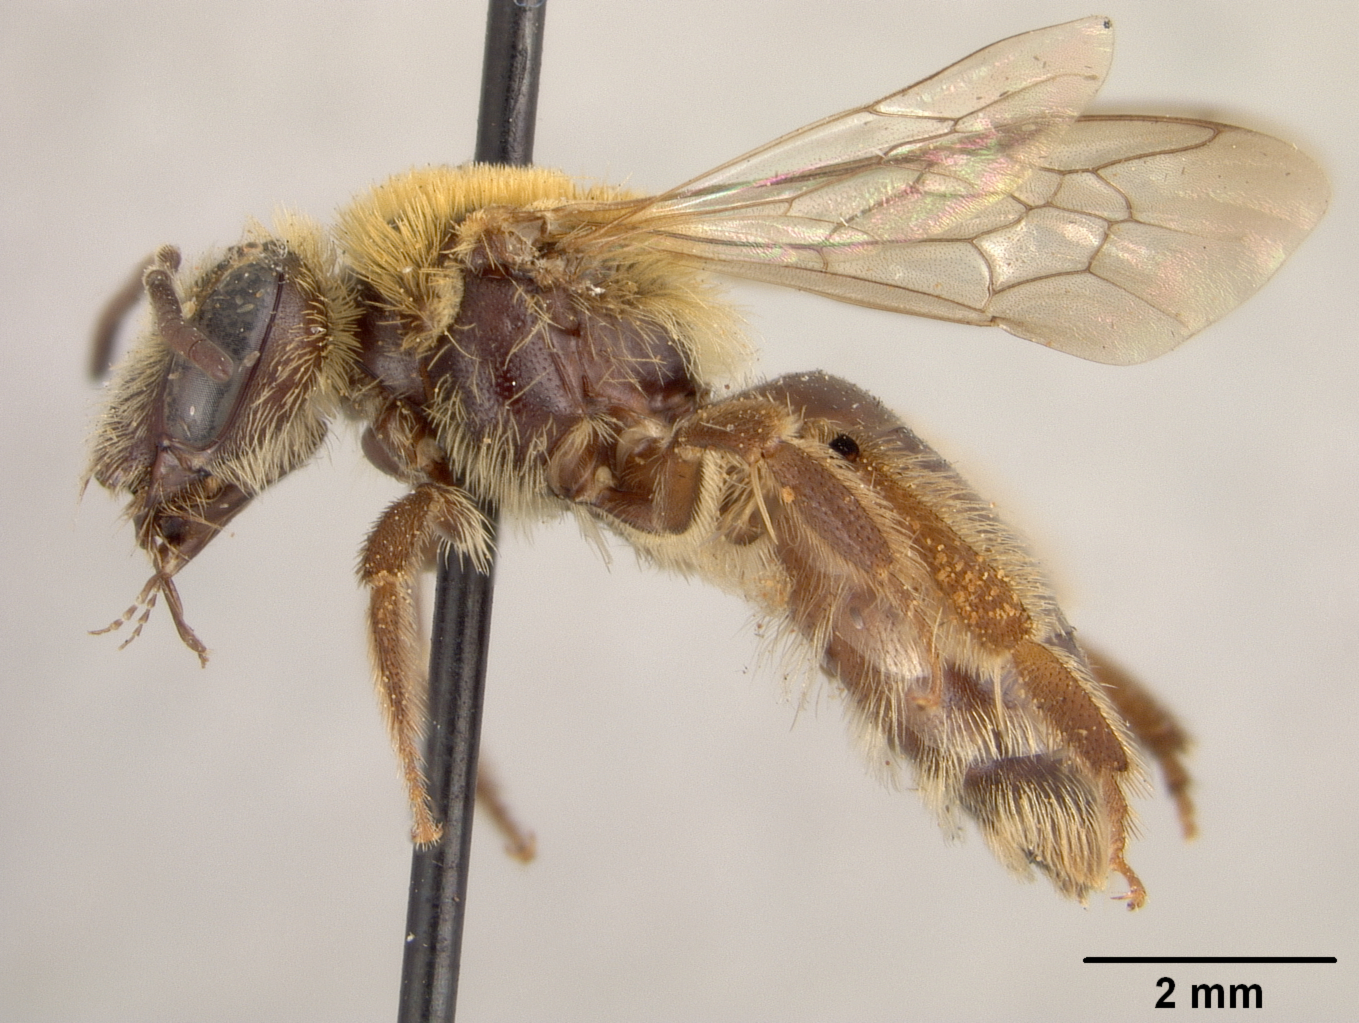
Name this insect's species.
Andrena duplicata
